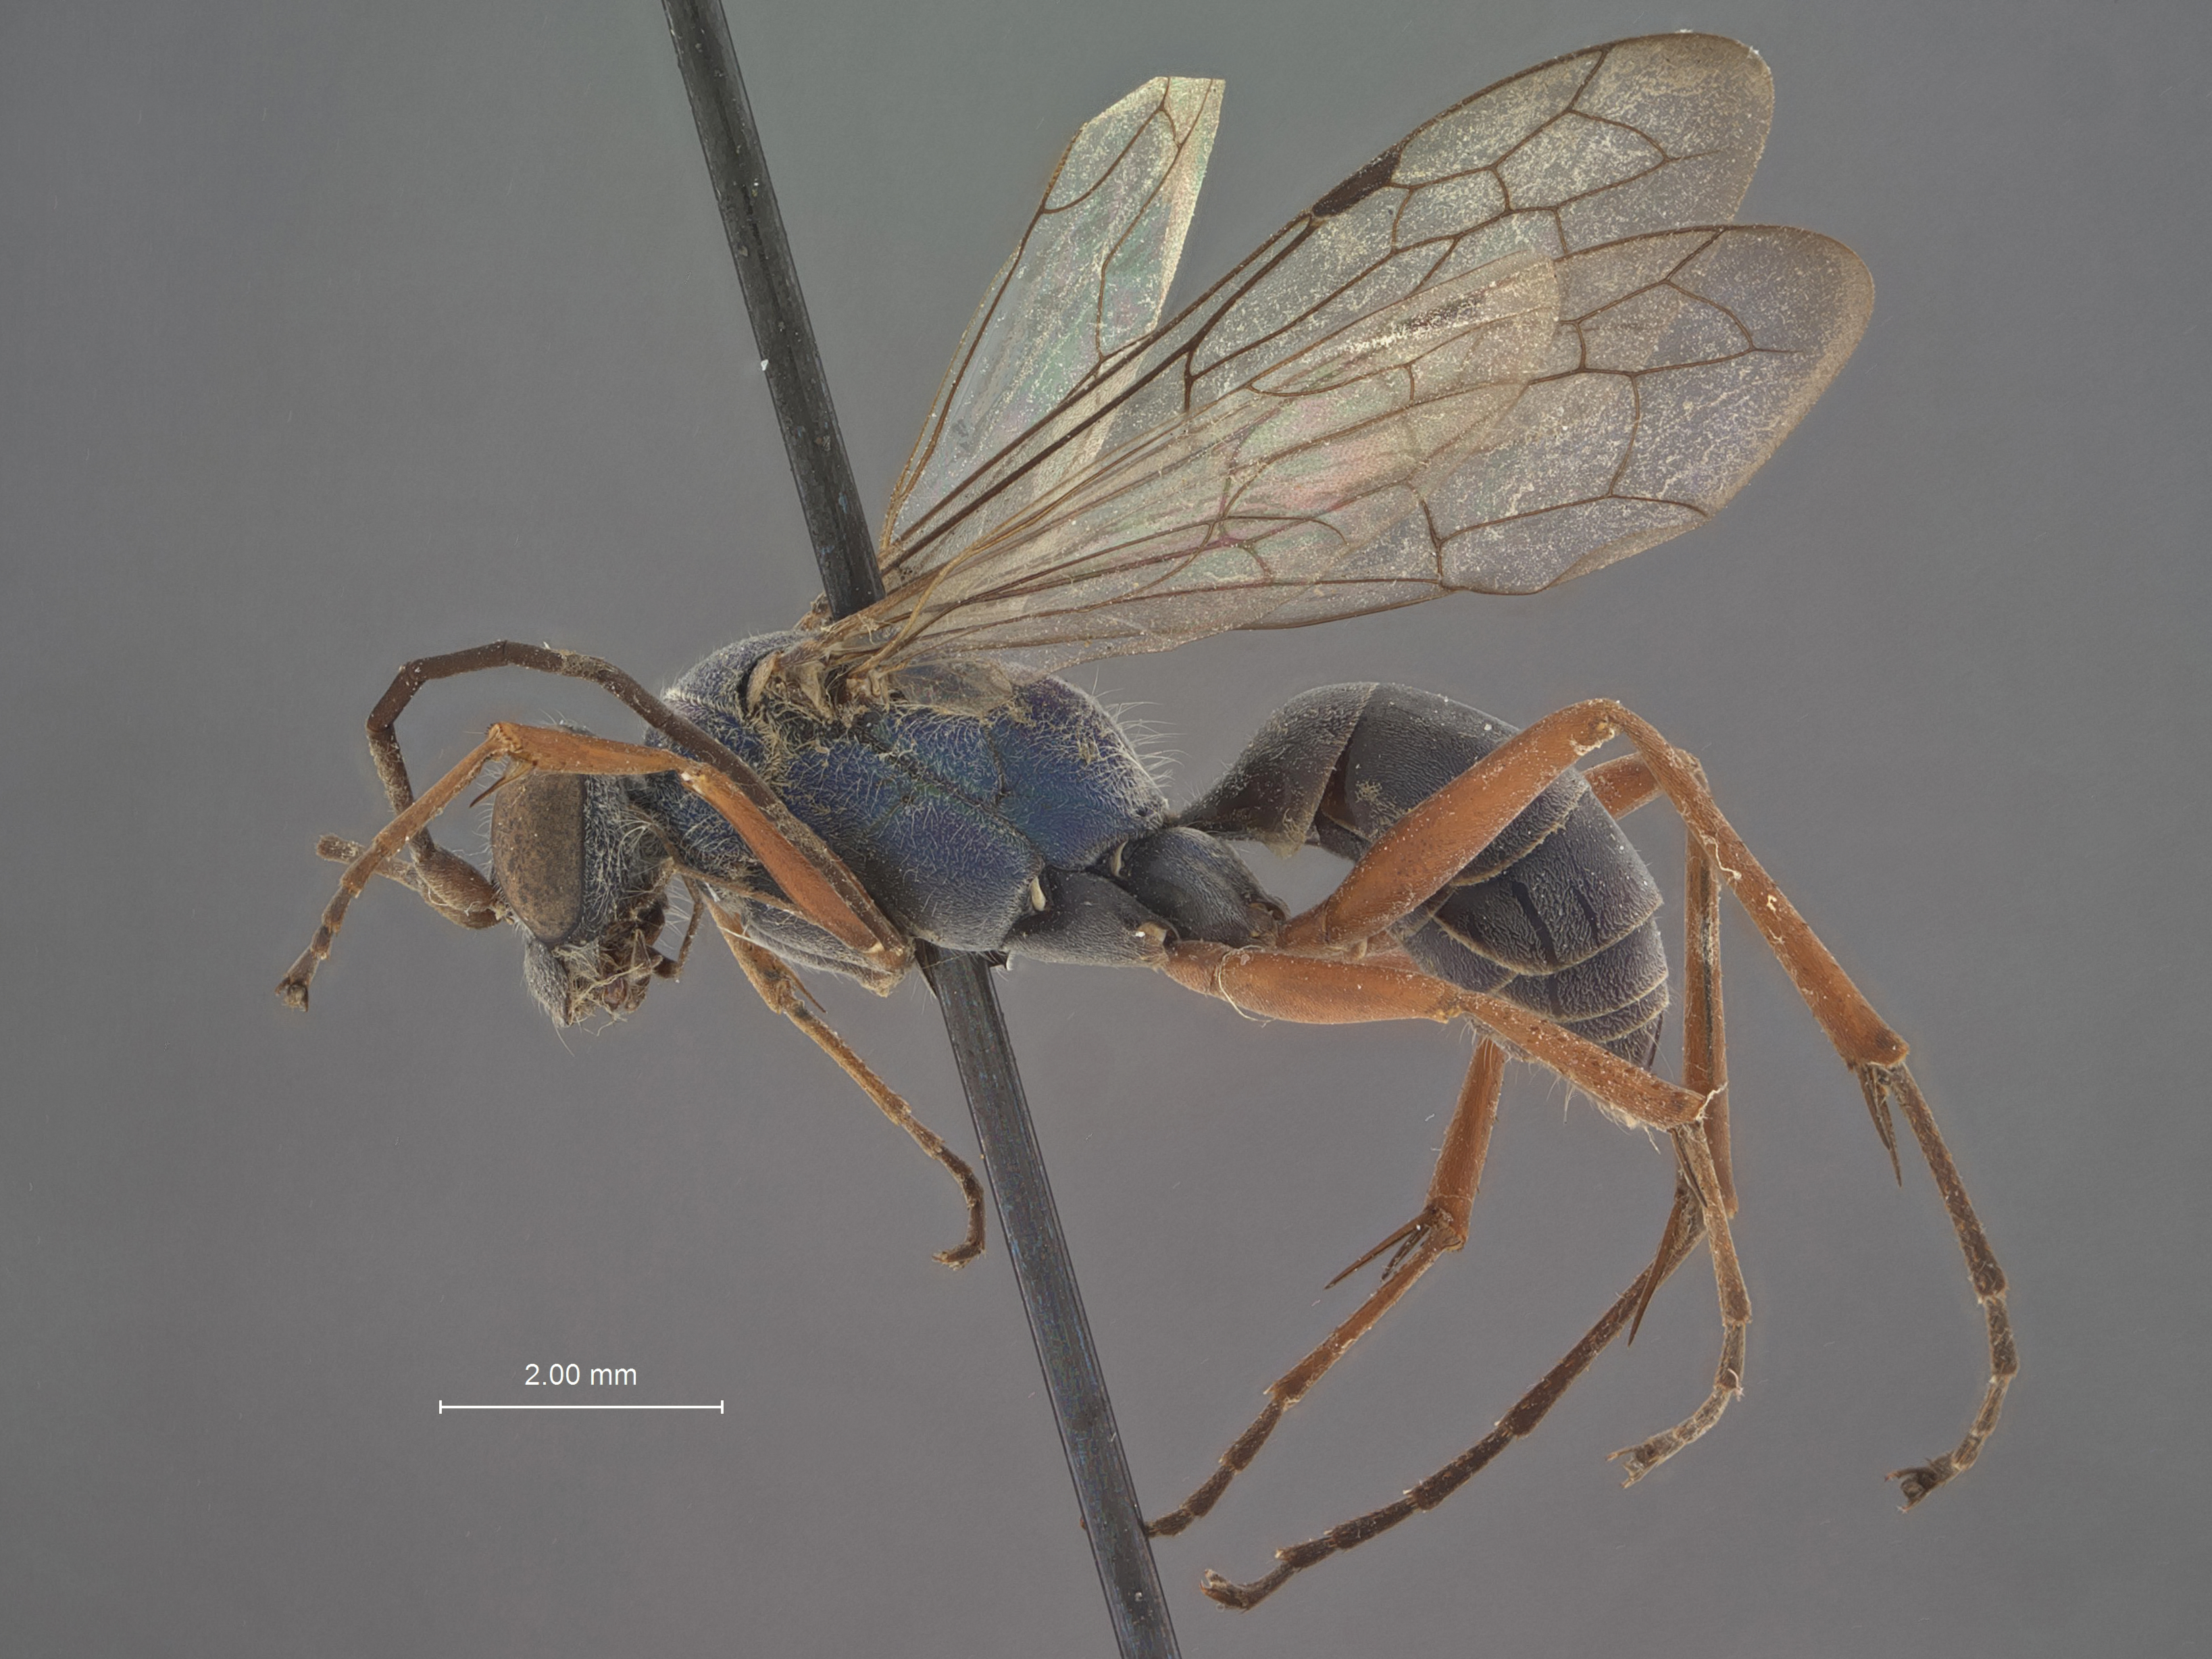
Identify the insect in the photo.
Auplopus mollis
